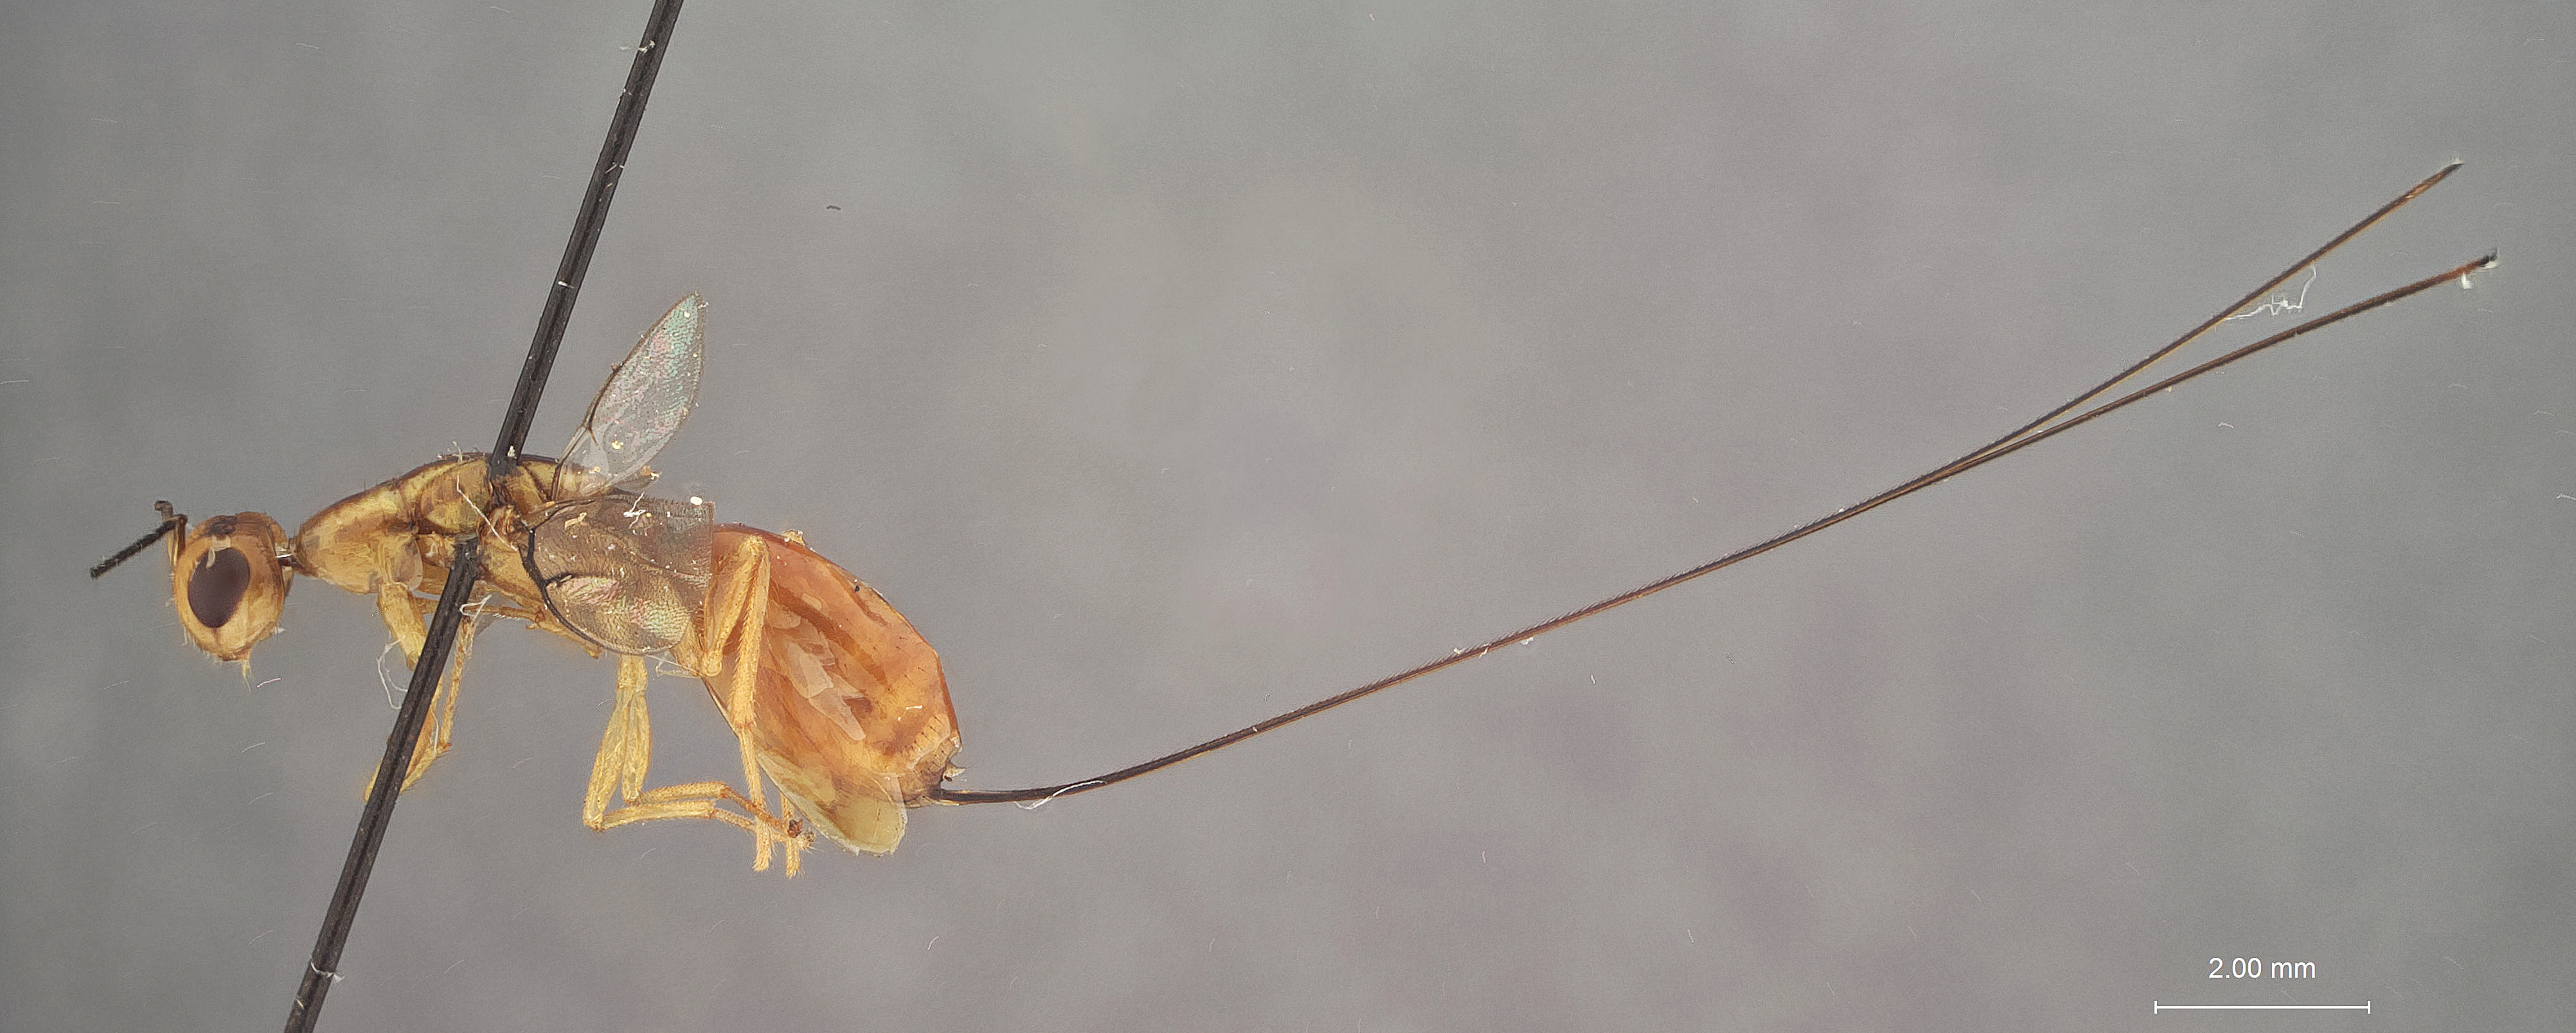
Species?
Bootania moorea
